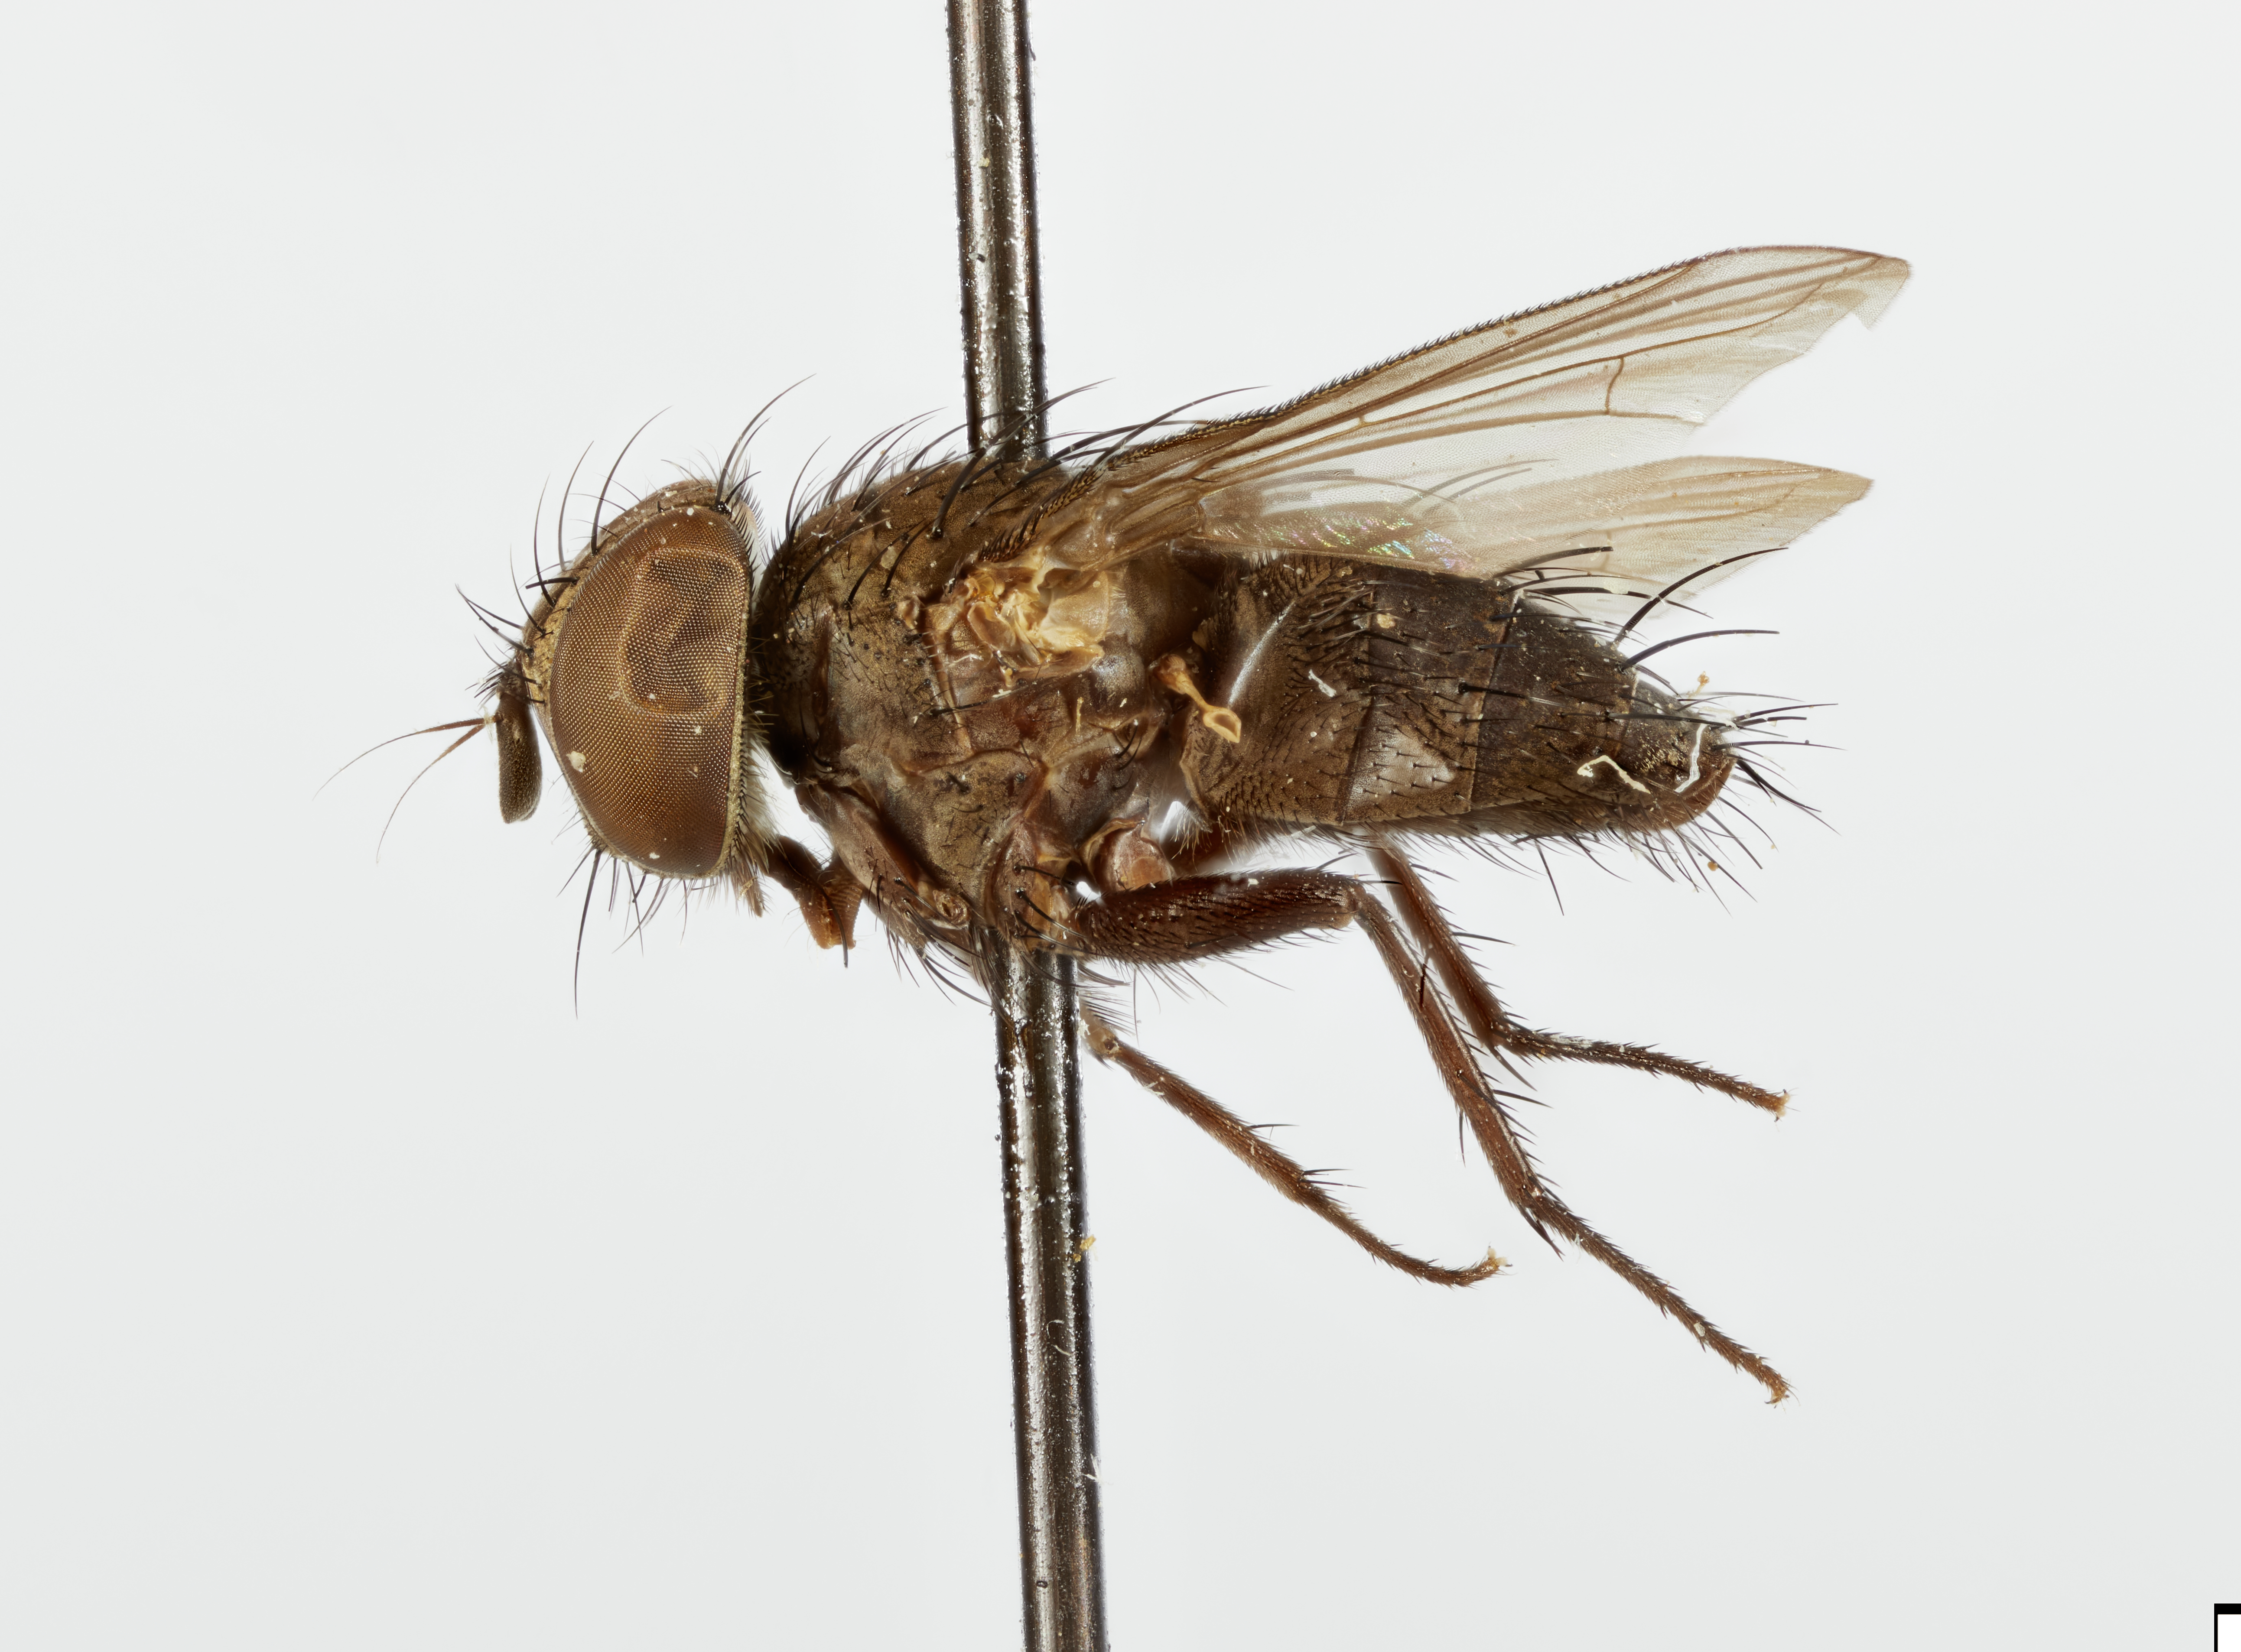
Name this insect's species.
Actinodoria cuprea
